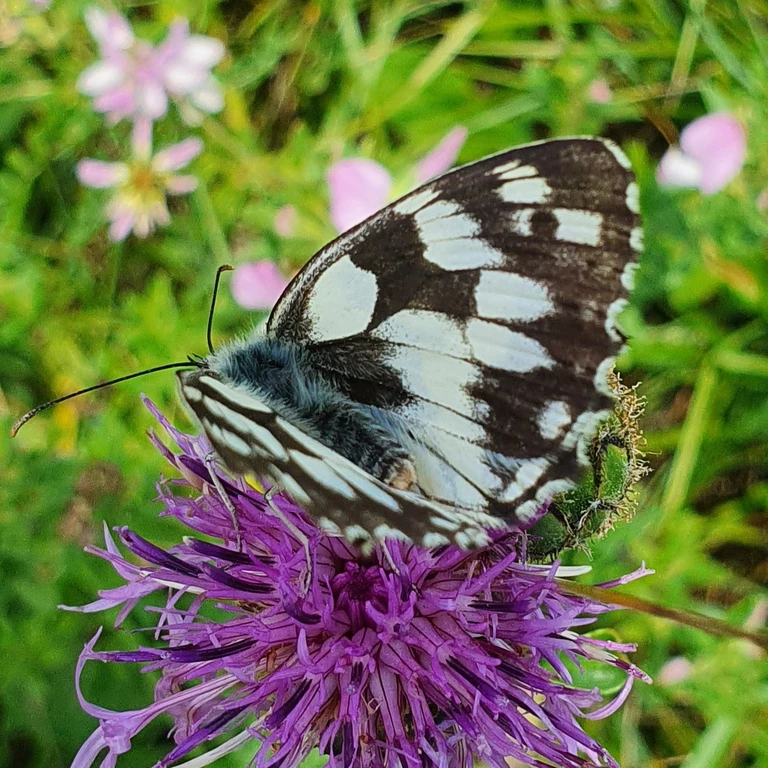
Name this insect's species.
Melanargia galathea
